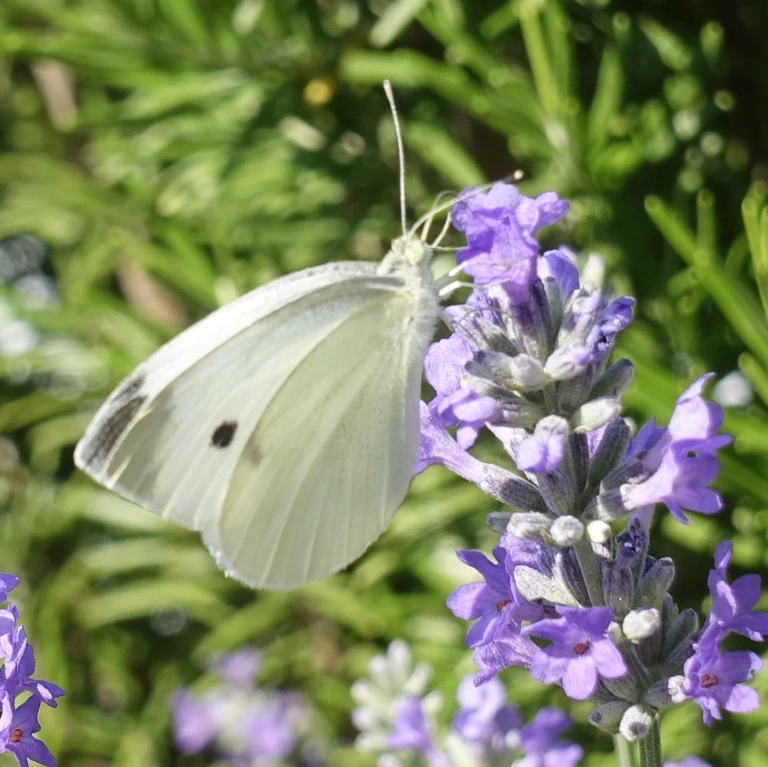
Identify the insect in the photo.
Pieris rapae
